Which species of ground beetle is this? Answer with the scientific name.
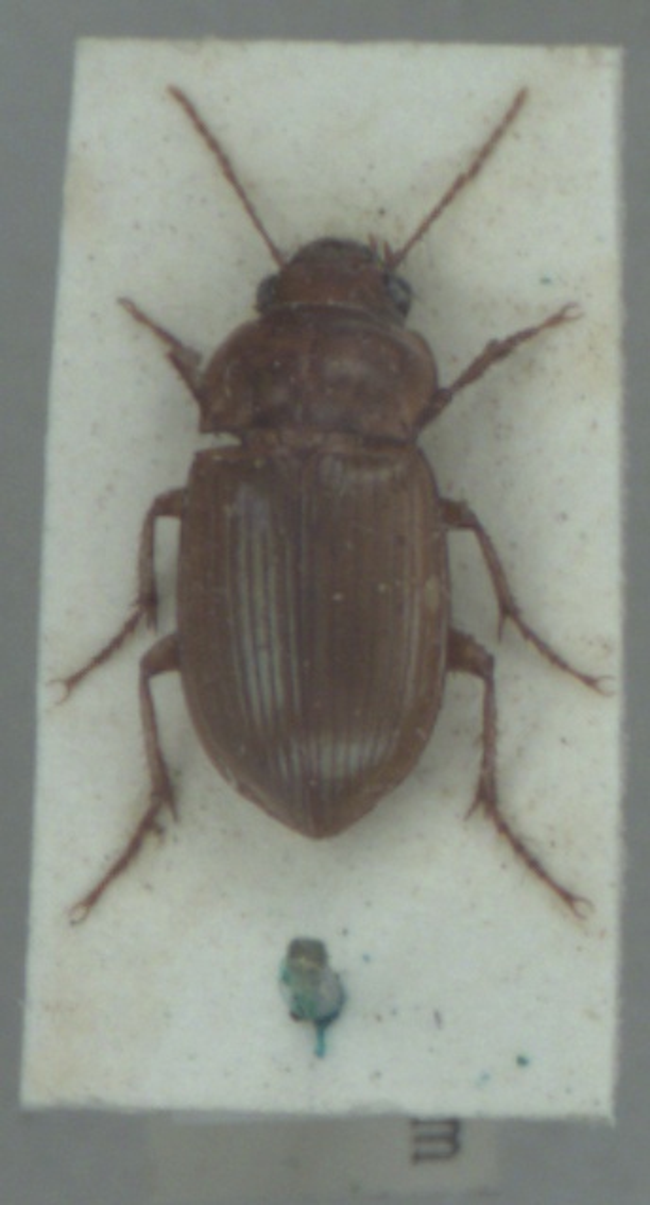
Amara fulva
